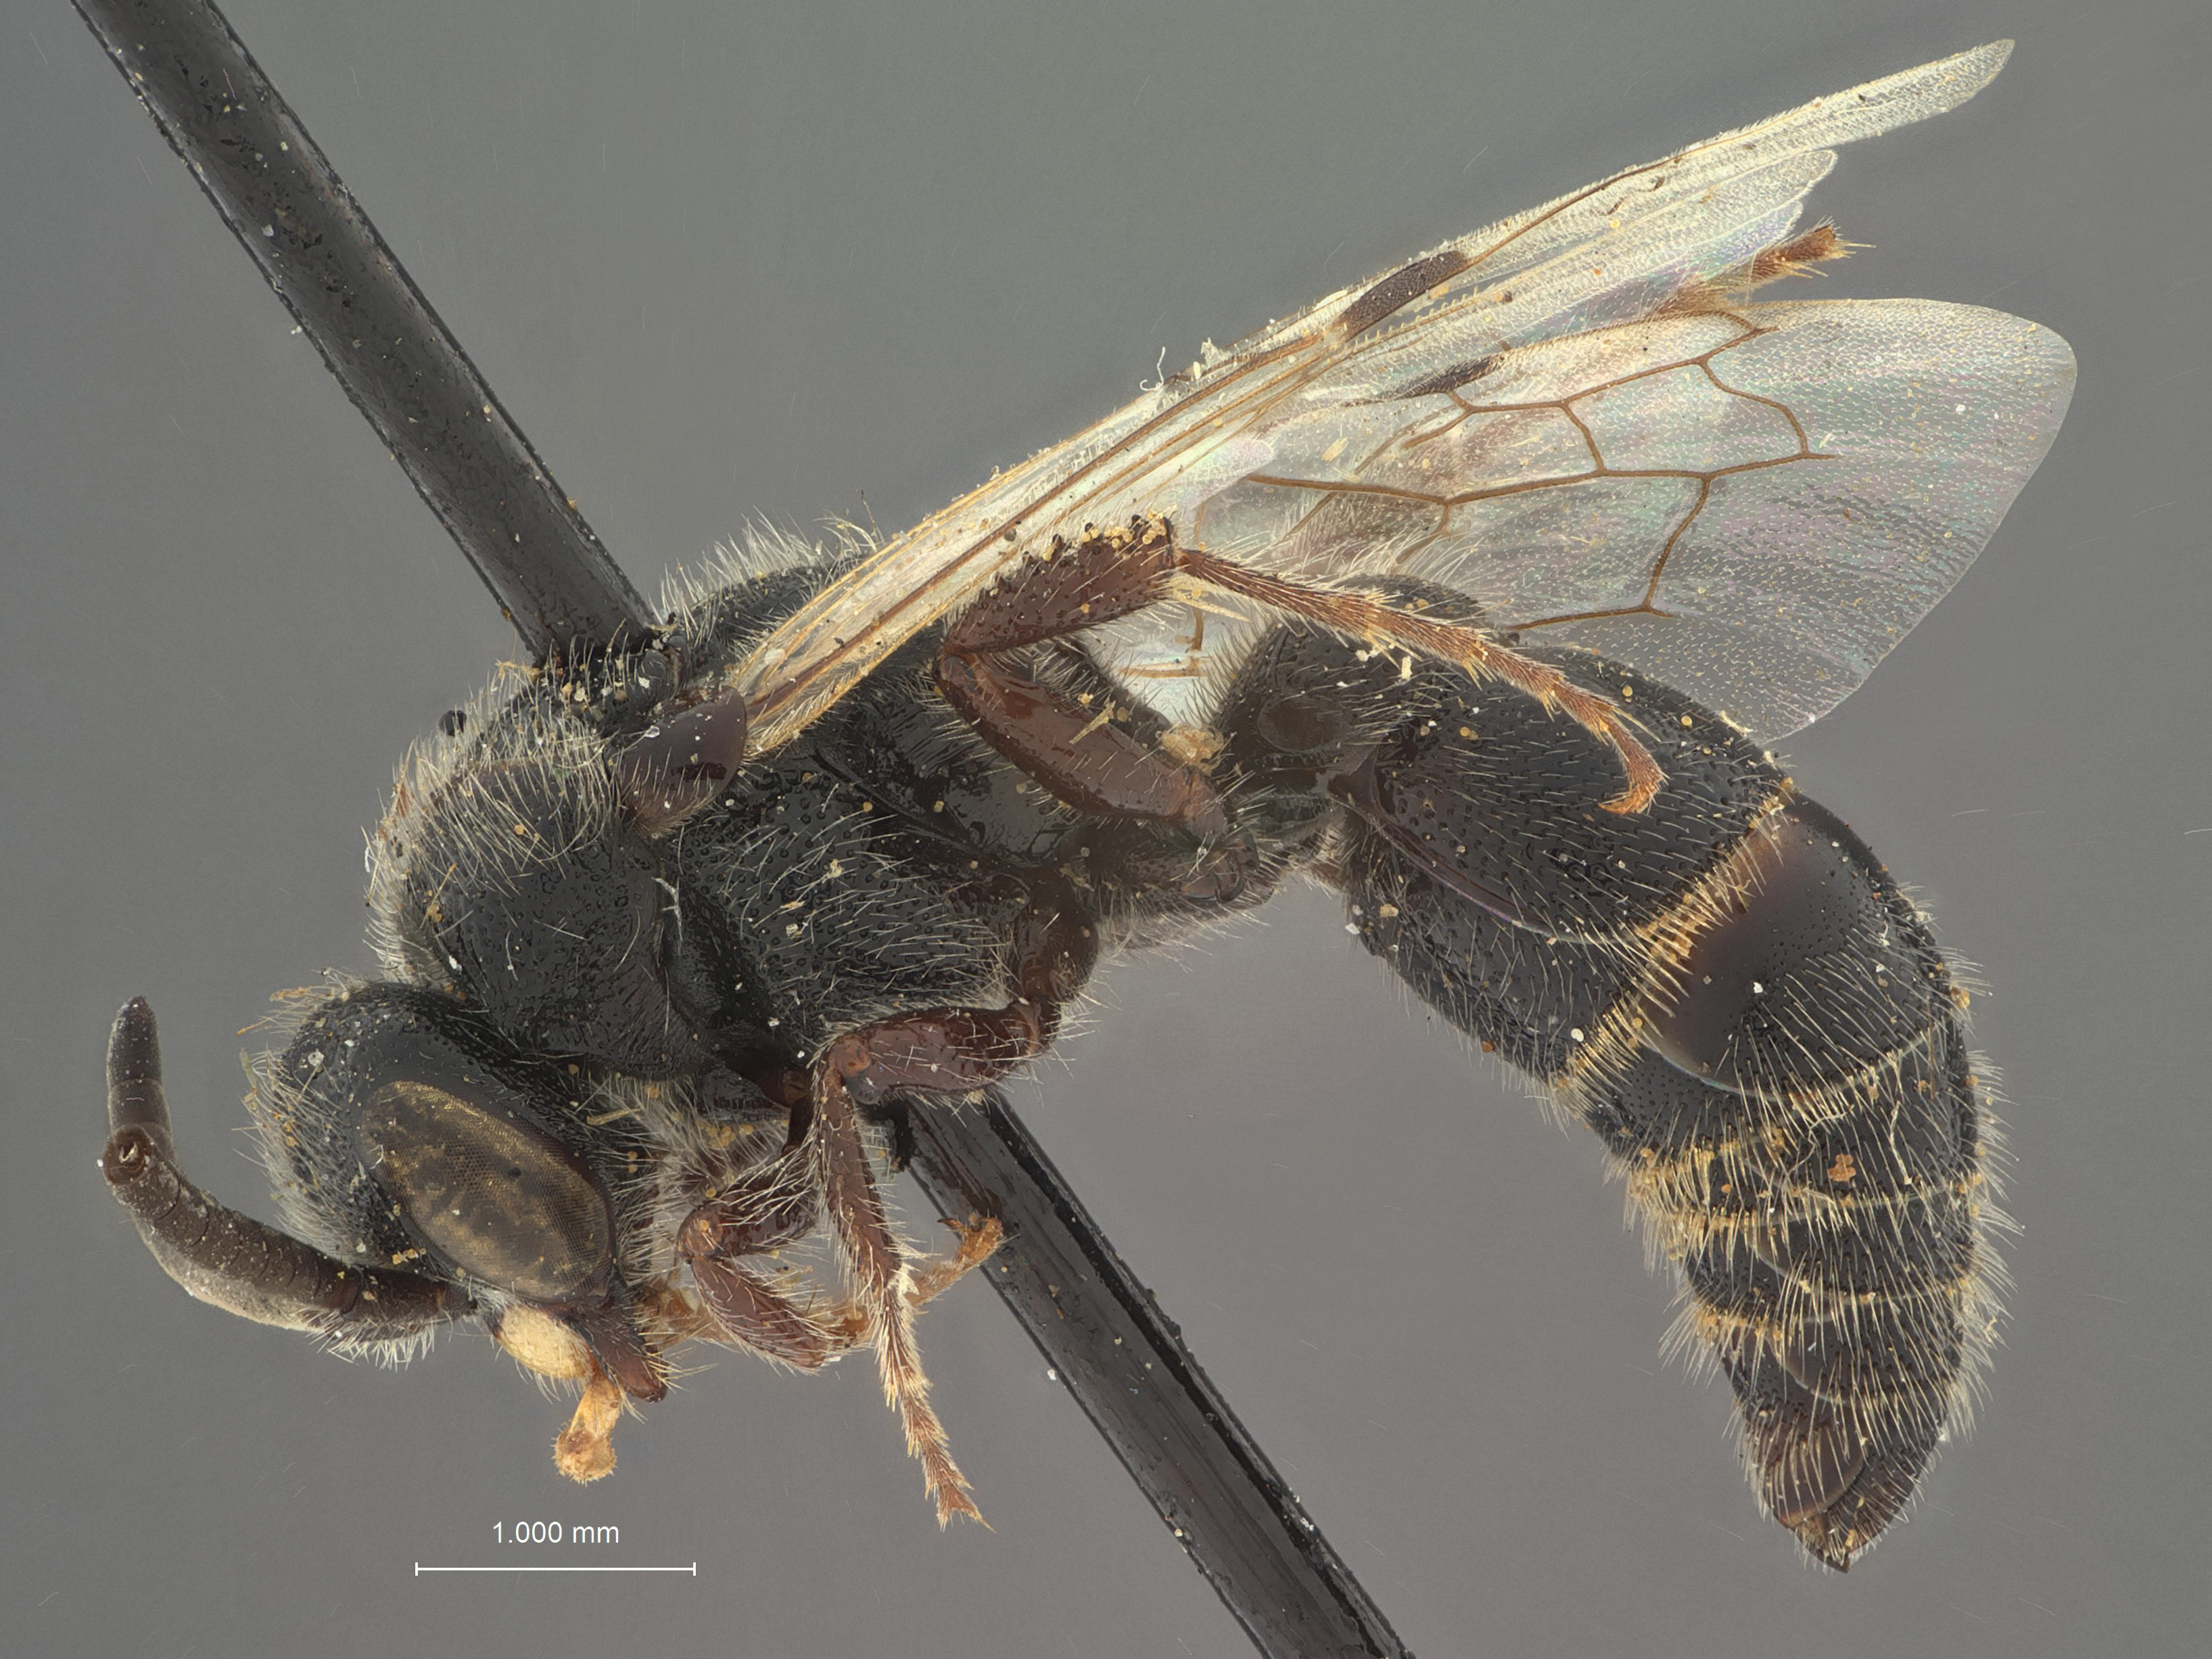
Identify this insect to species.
Paratiphia bridwelli
